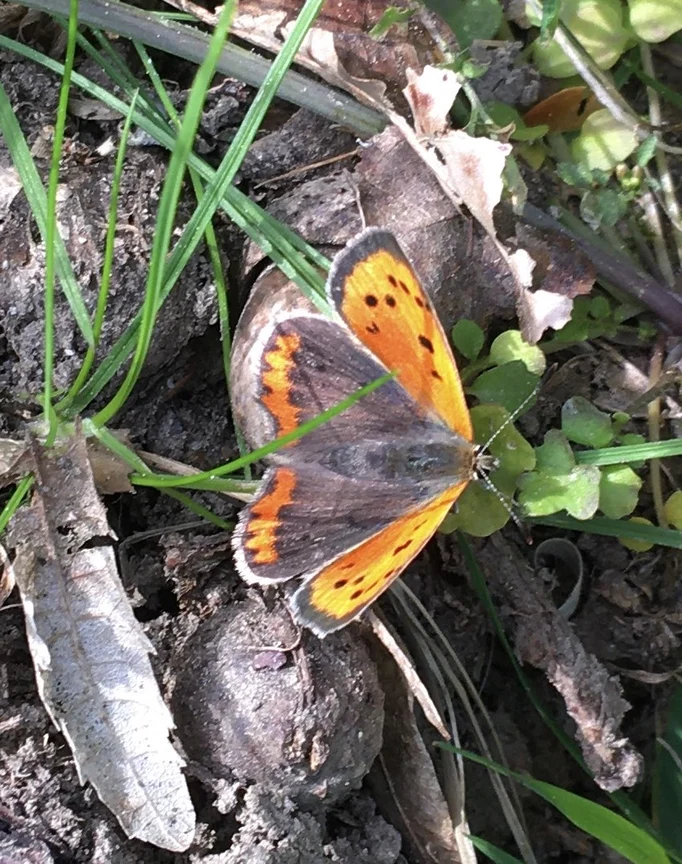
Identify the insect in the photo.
Lycaena phlaeas
